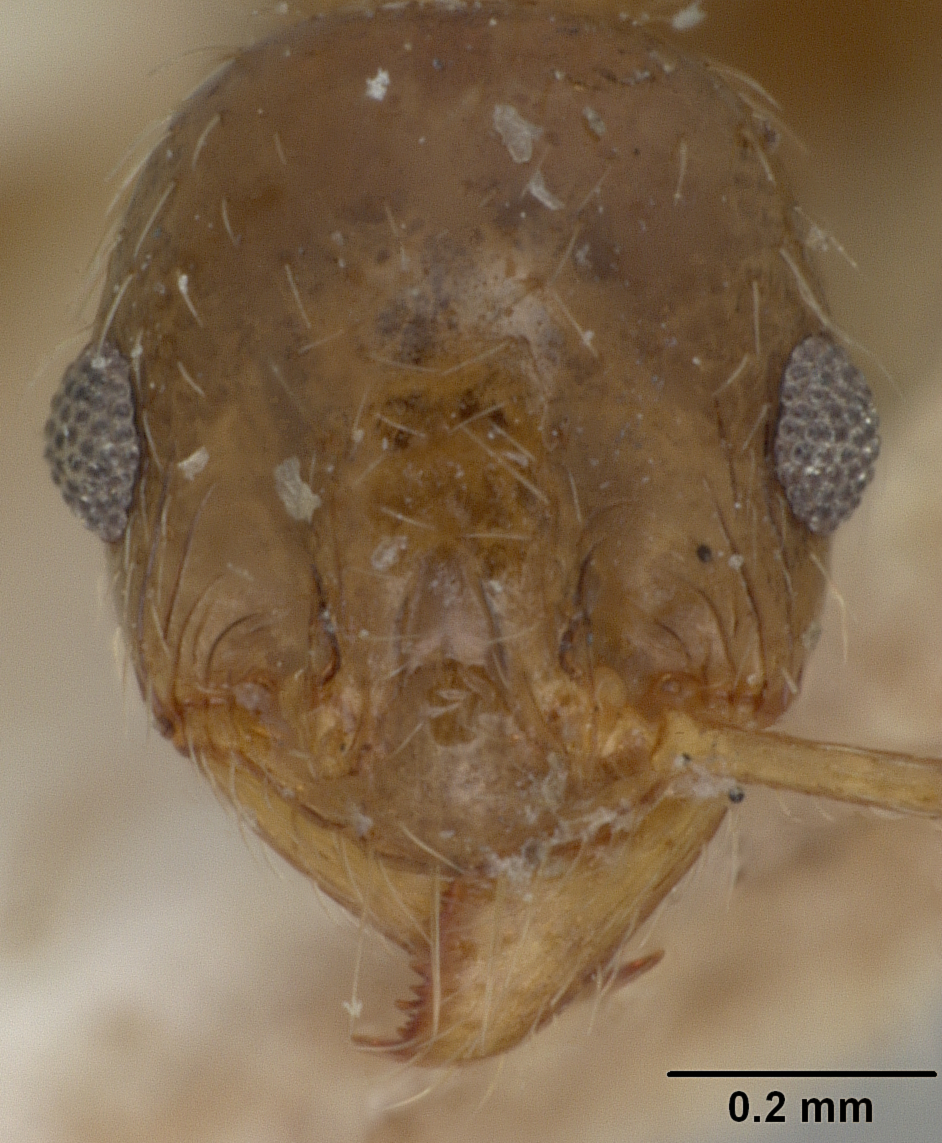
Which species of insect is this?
Pheidole javana
